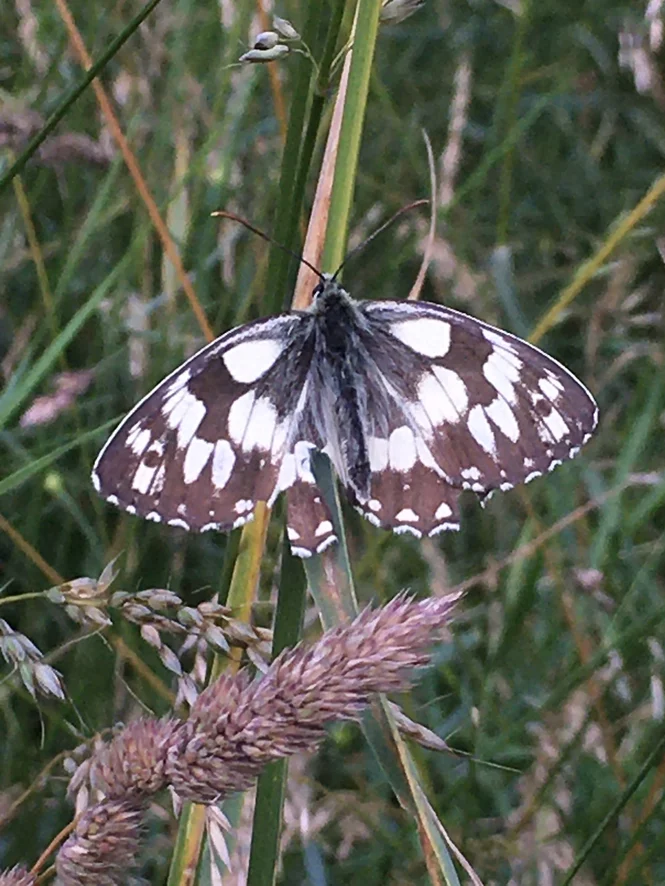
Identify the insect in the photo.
Melanargia galathea
